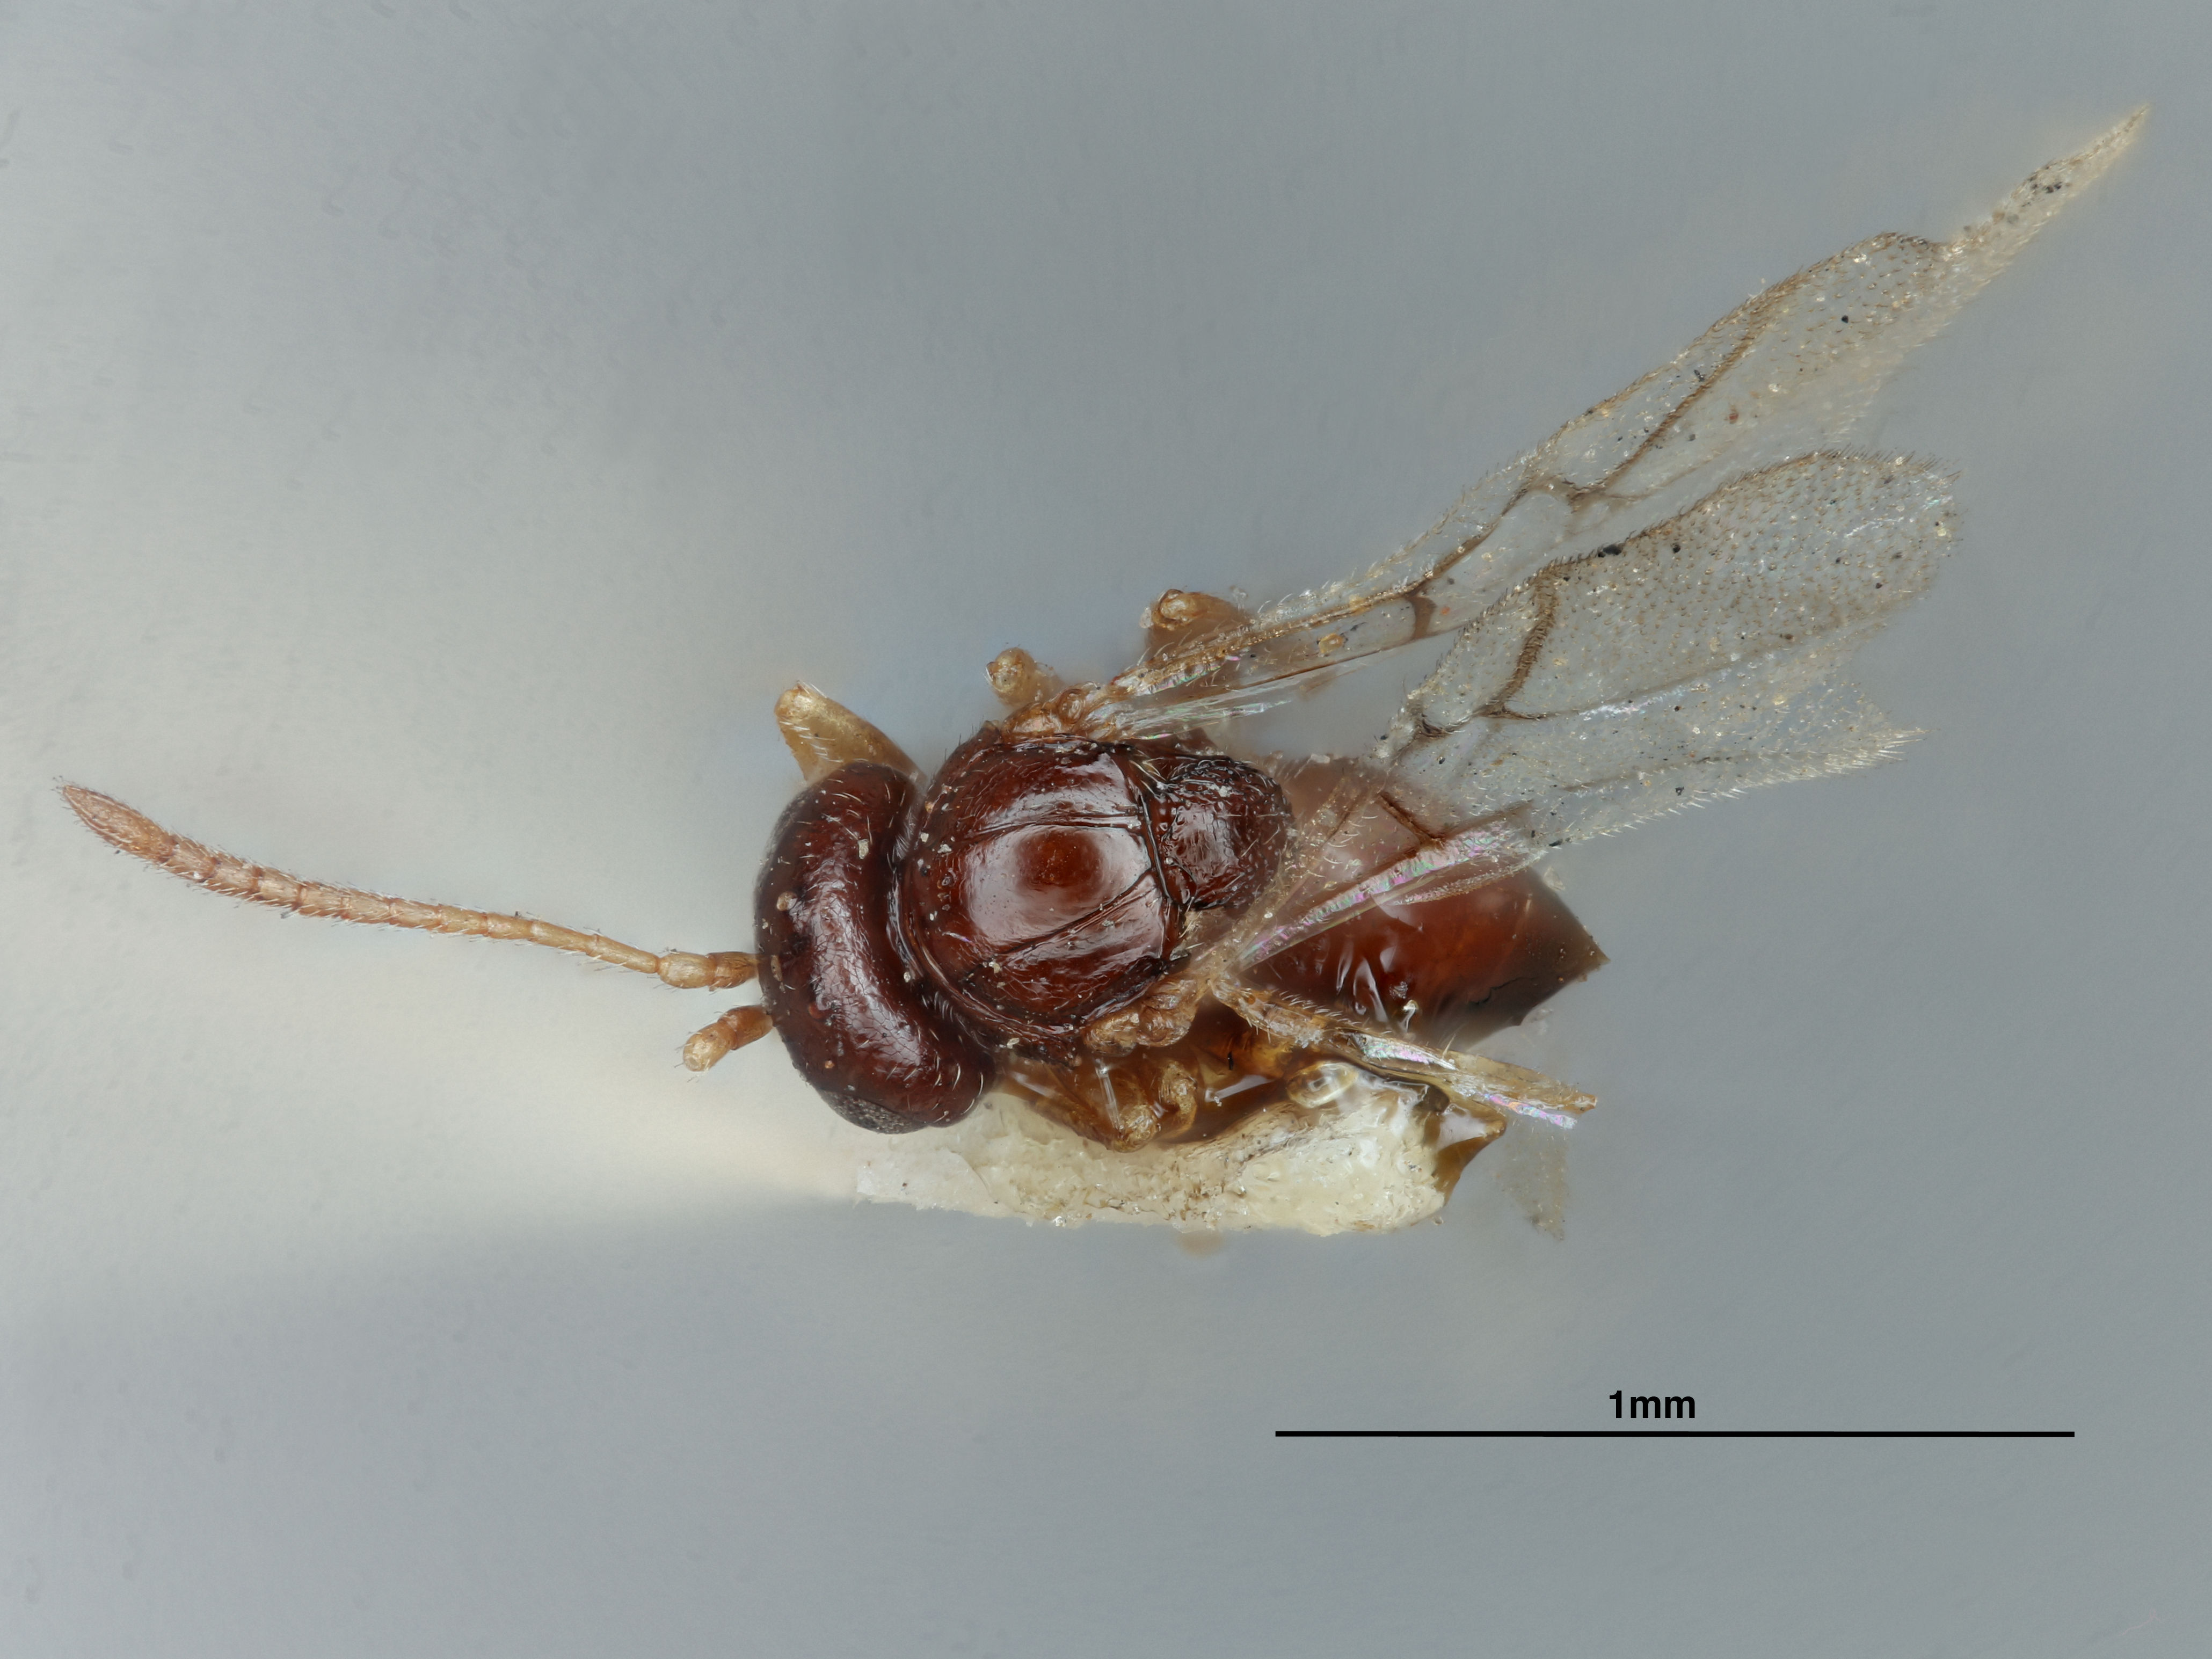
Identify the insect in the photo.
Dryophanta vesiculoides
